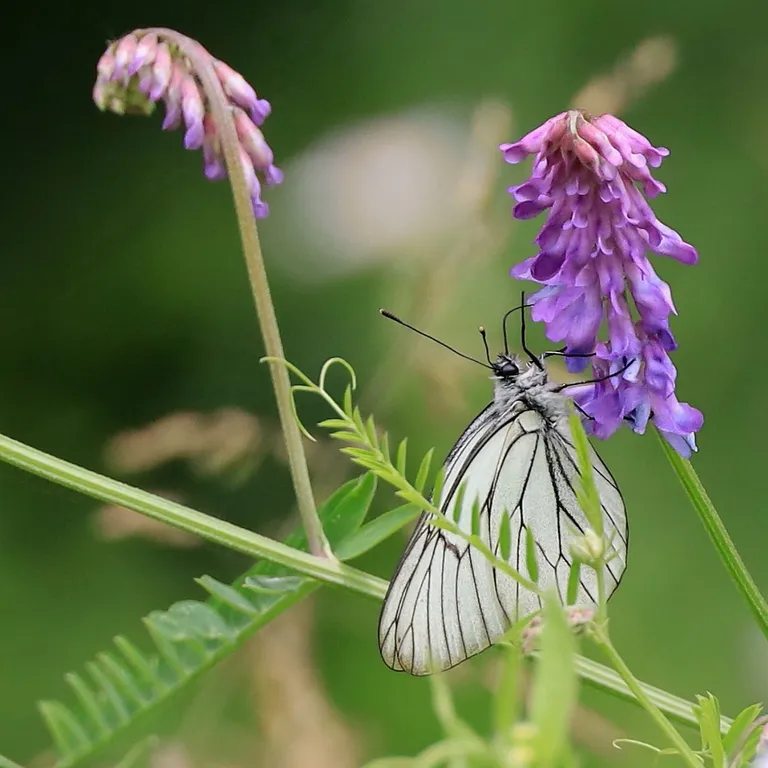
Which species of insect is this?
Aporia crataegi
